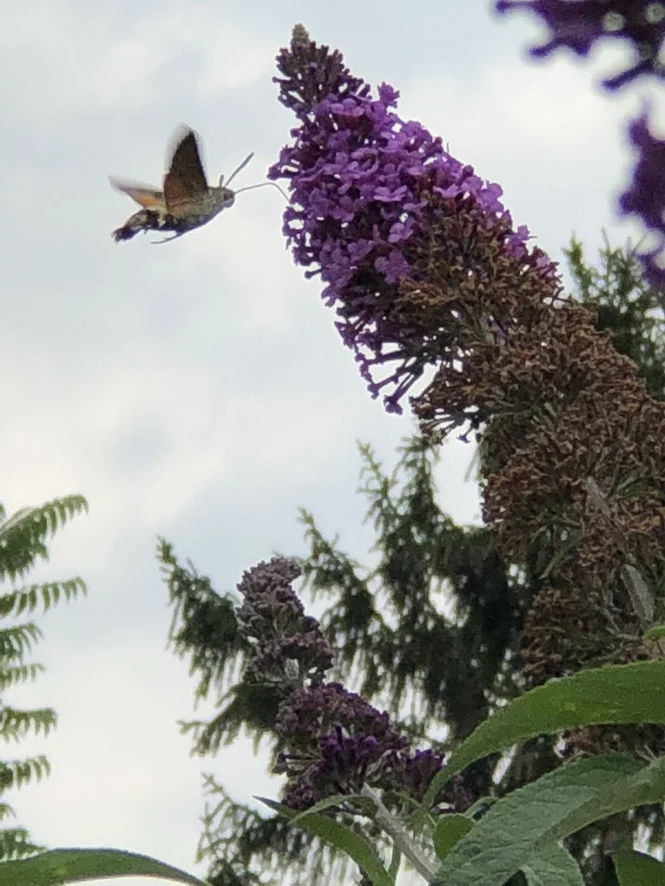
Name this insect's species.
Macroglossum stellatarum
